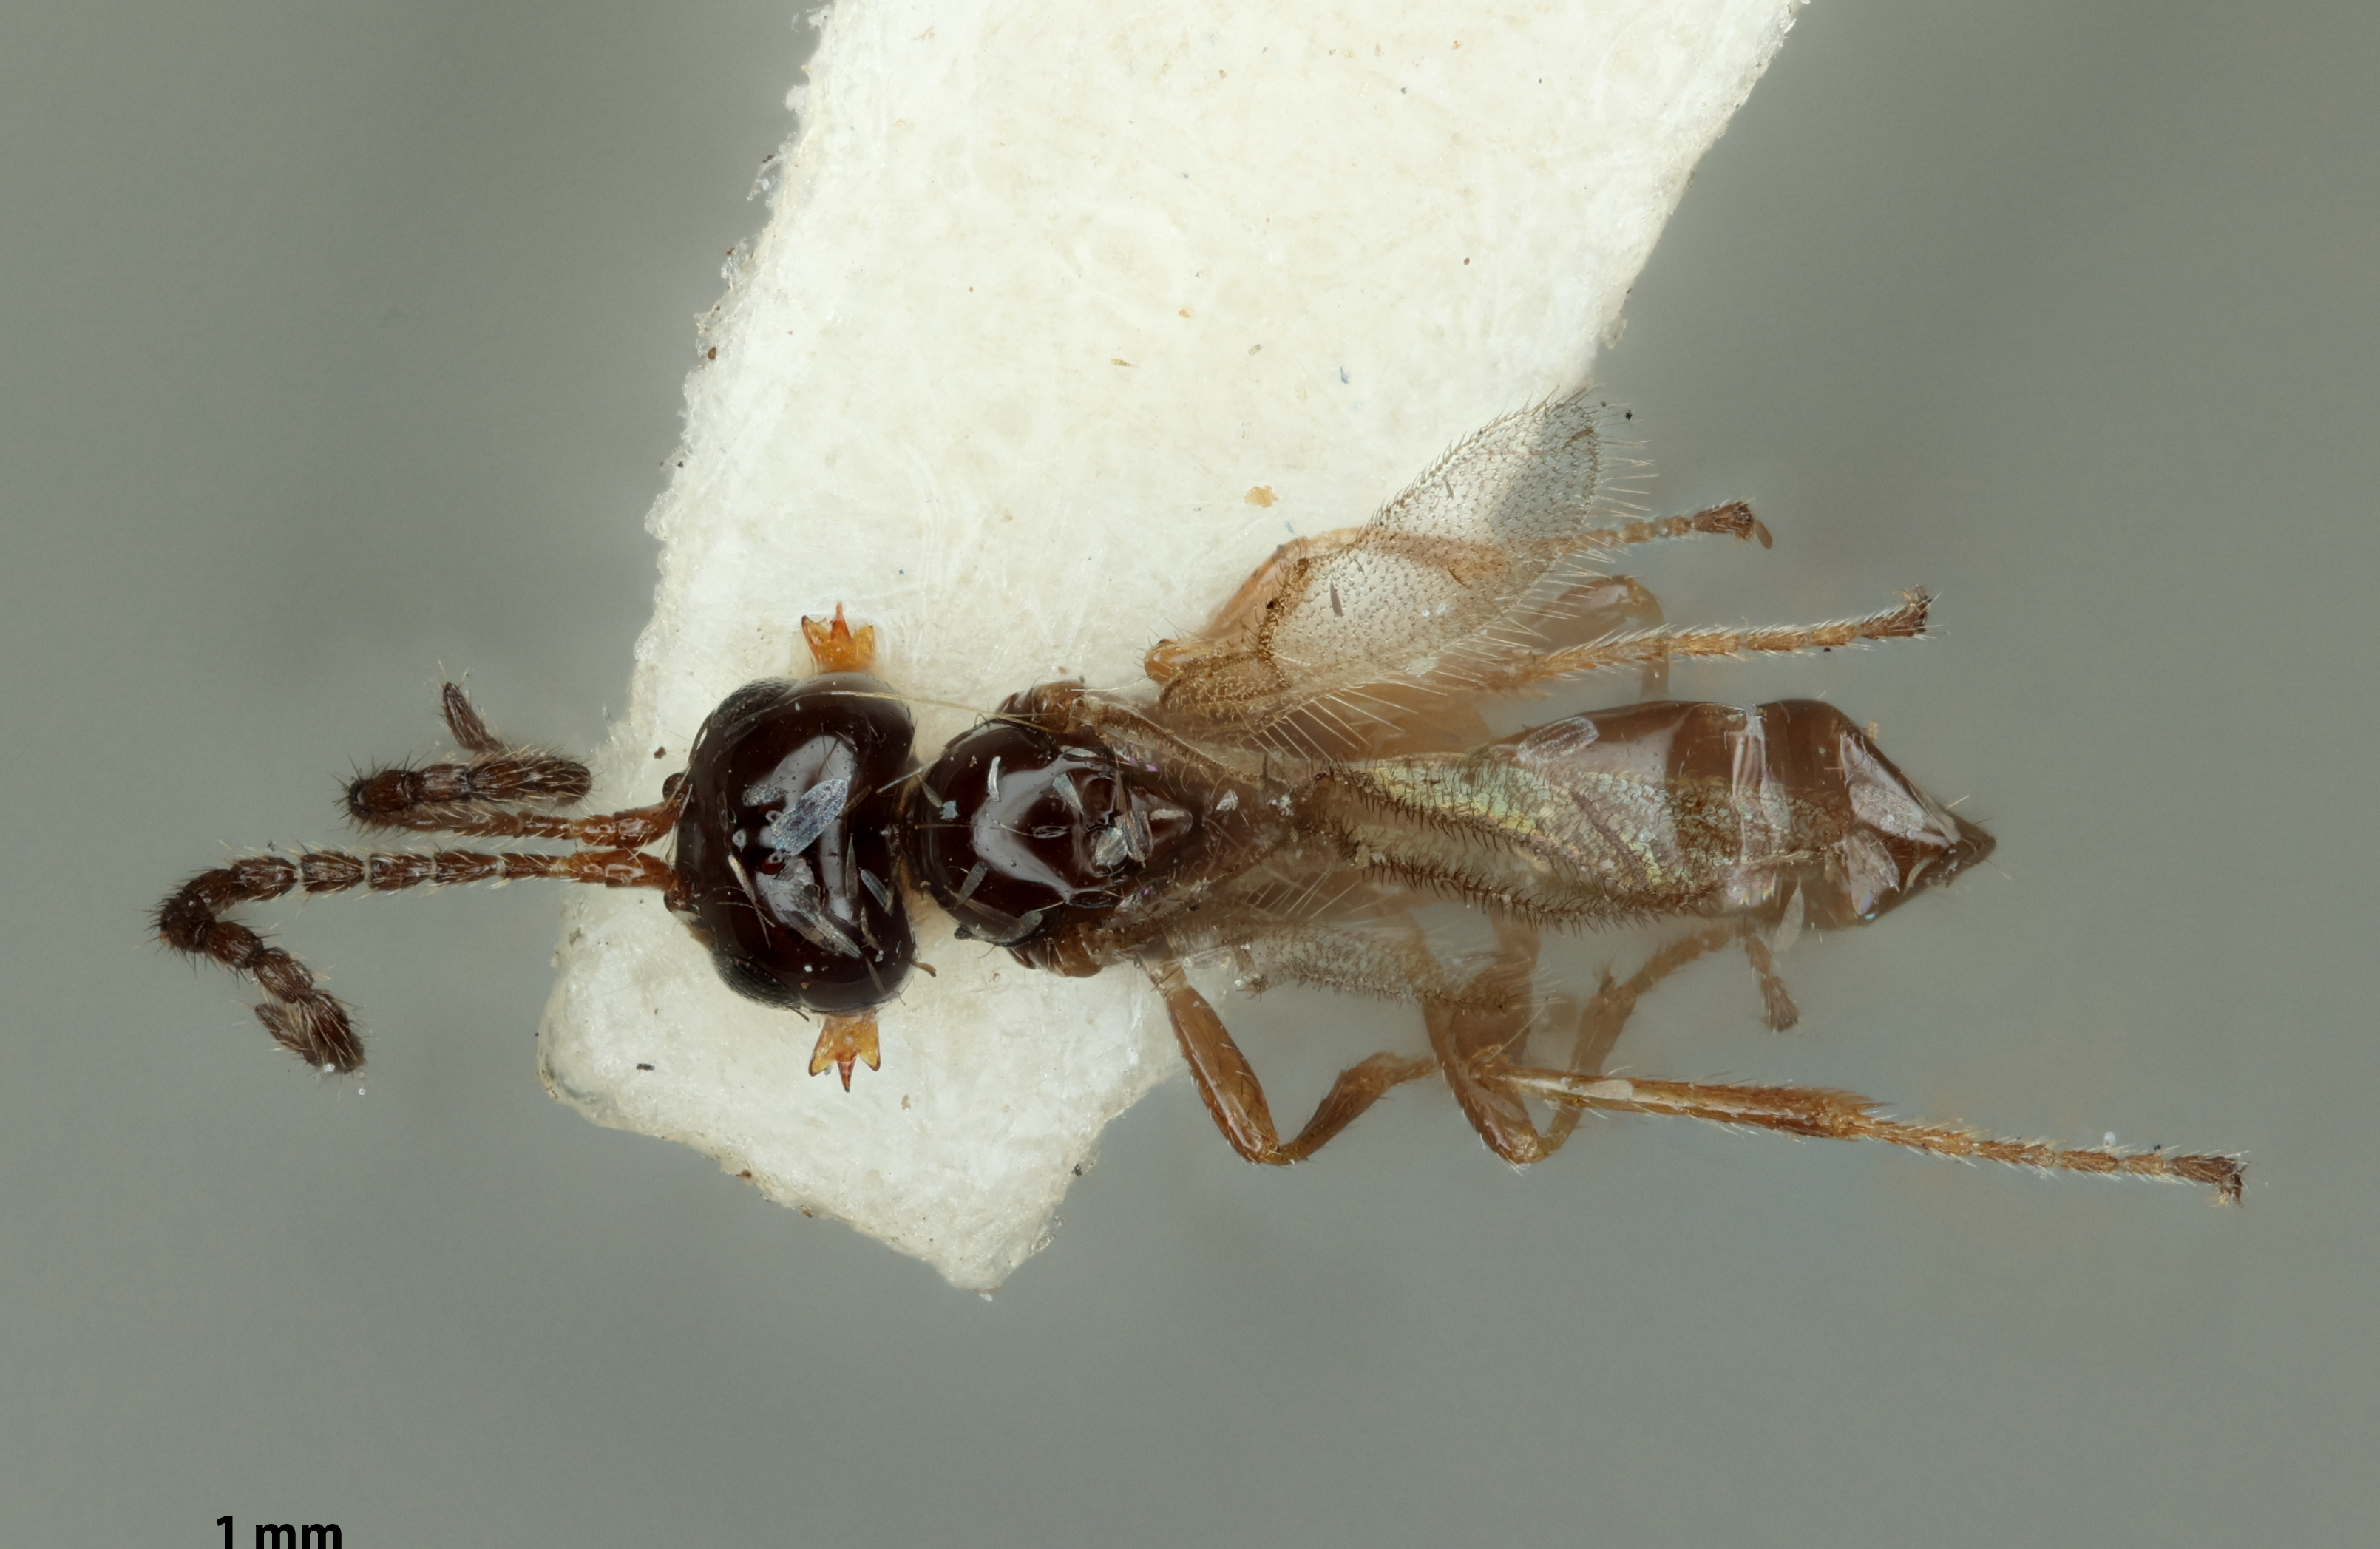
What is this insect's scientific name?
Synaldis acutidens
